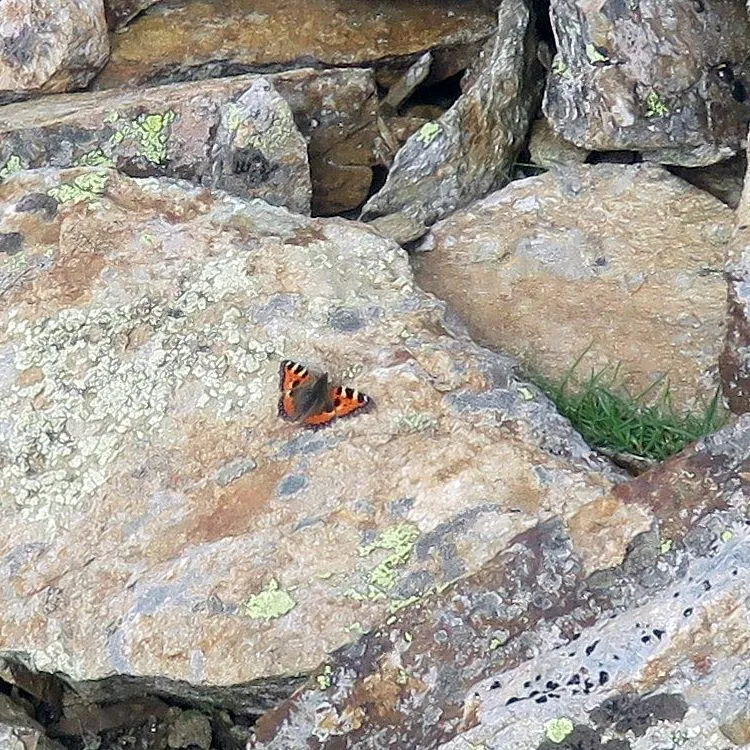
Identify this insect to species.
Aglais urticae
